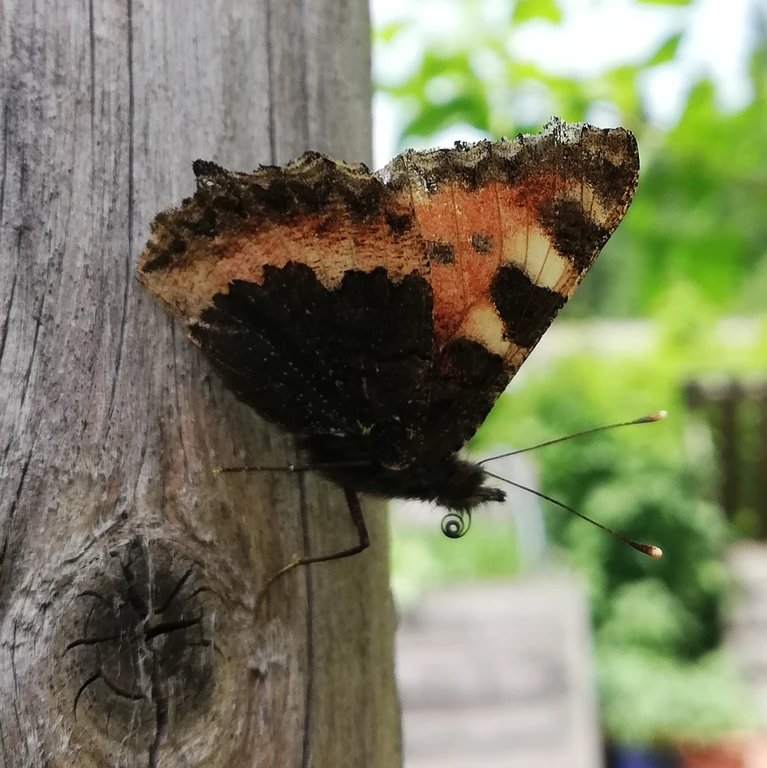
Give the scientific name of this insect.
Aglais urticae
